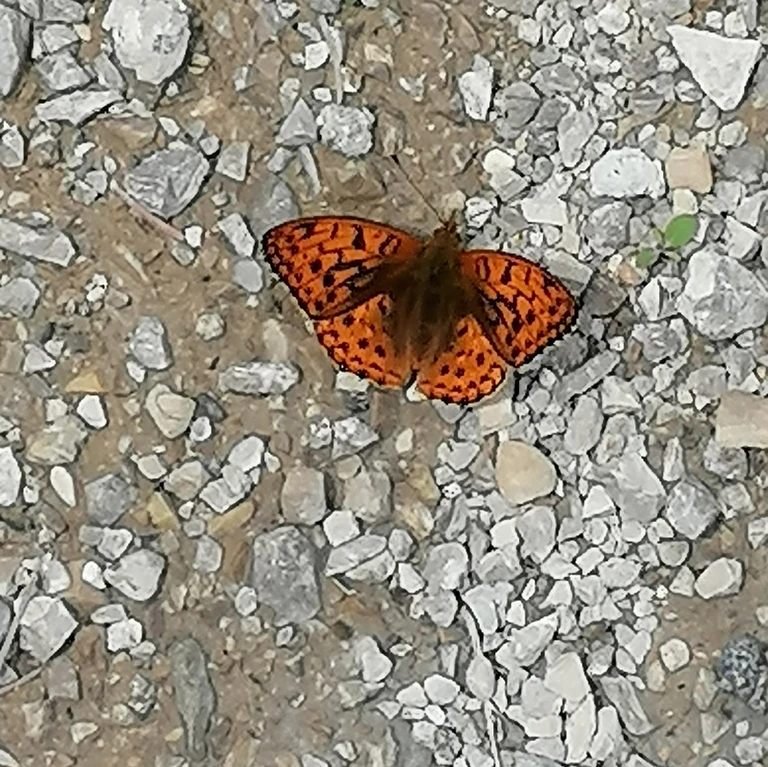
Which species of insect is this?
Fabriciana adippe
